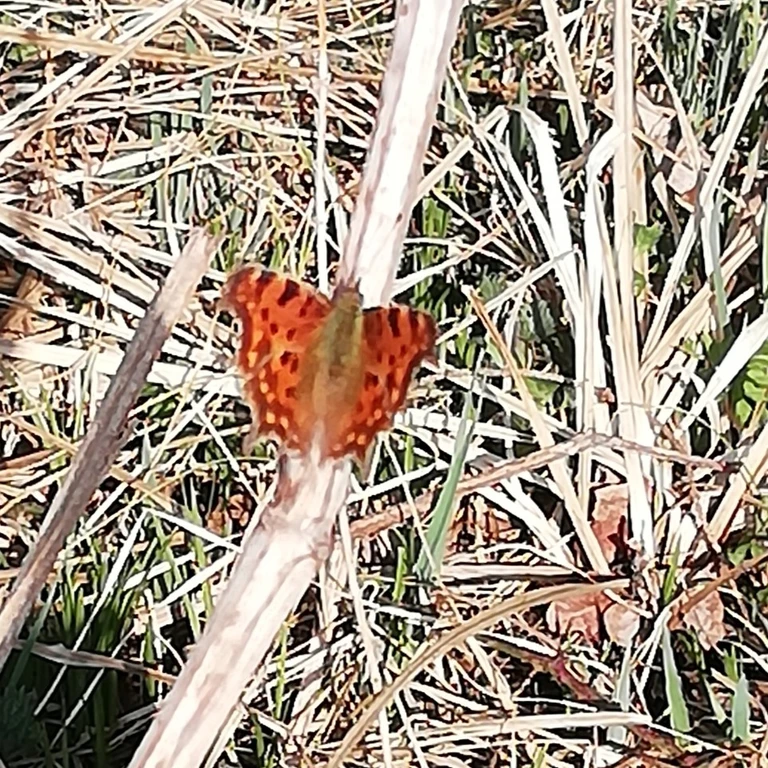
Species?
Polygonia c-album
